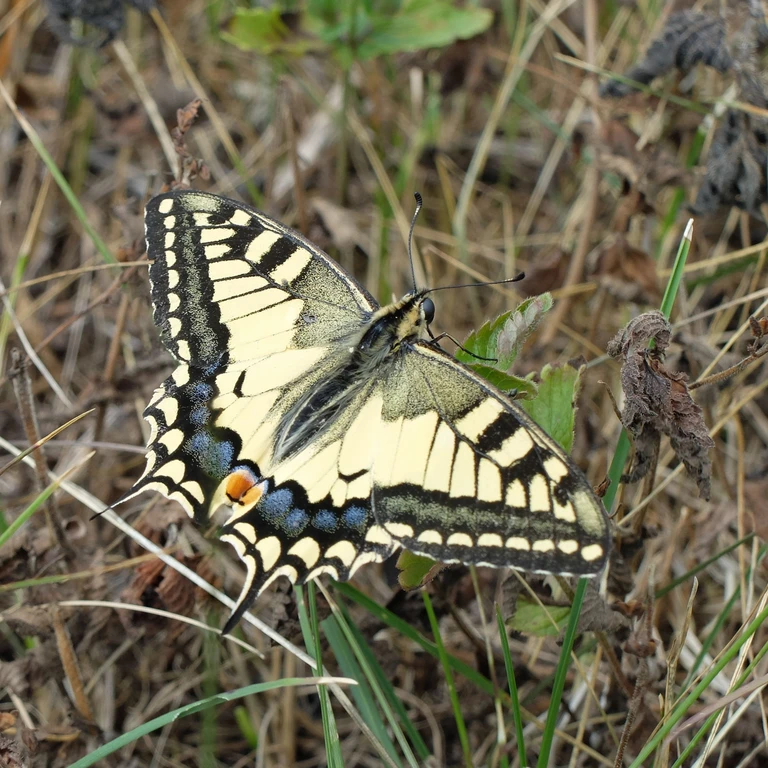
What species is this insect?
Papilio machaon
